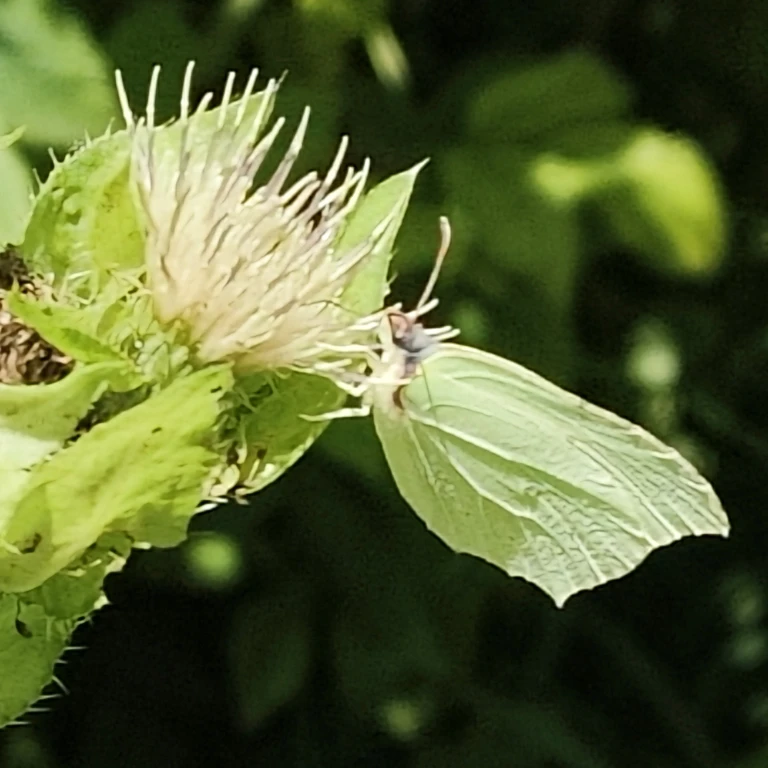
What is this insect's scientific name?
Gonepteryx rhamni
